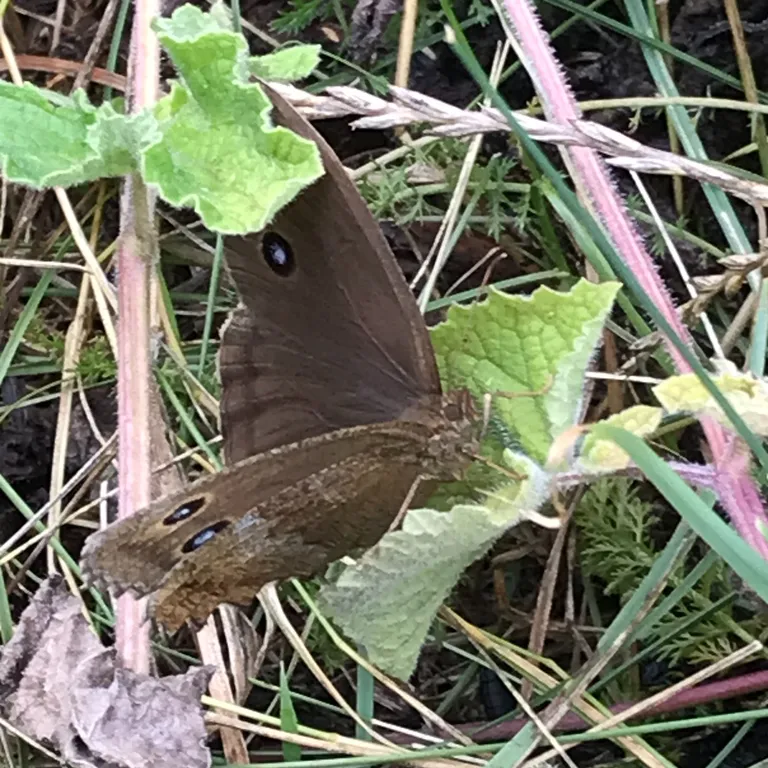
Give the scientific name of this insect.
Minois dryas
